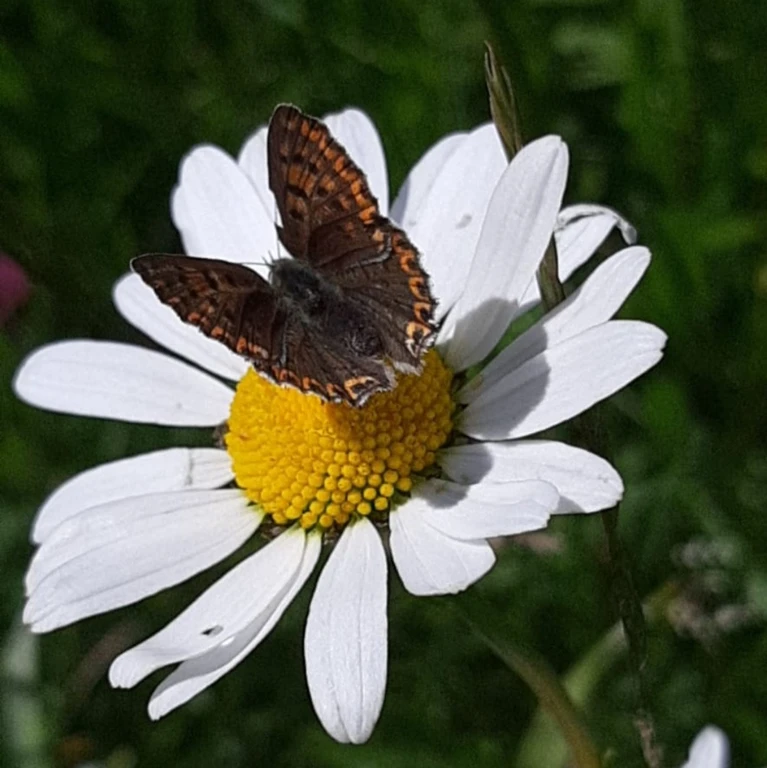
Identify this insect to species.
Lycaena tityrus (also Loweia tityrus)
